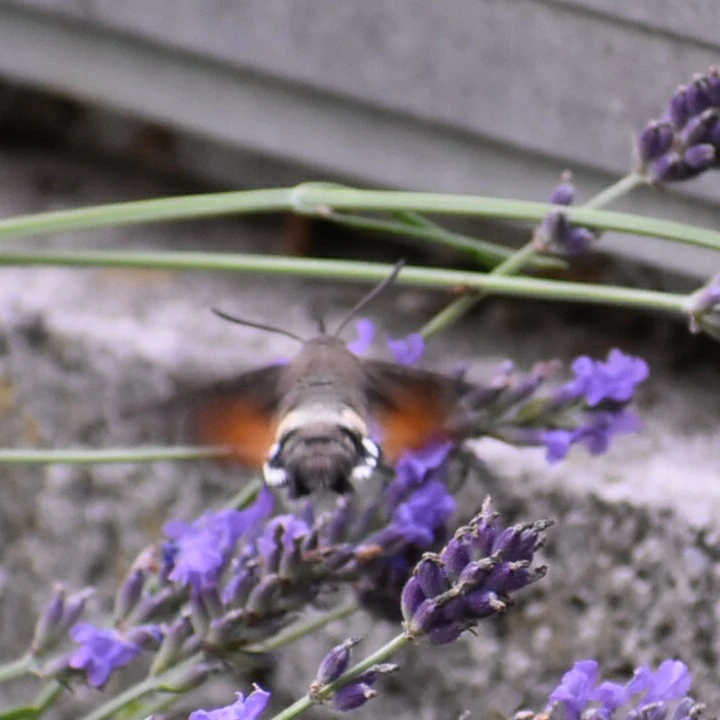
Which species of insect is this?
Macroglossum stellatarum
